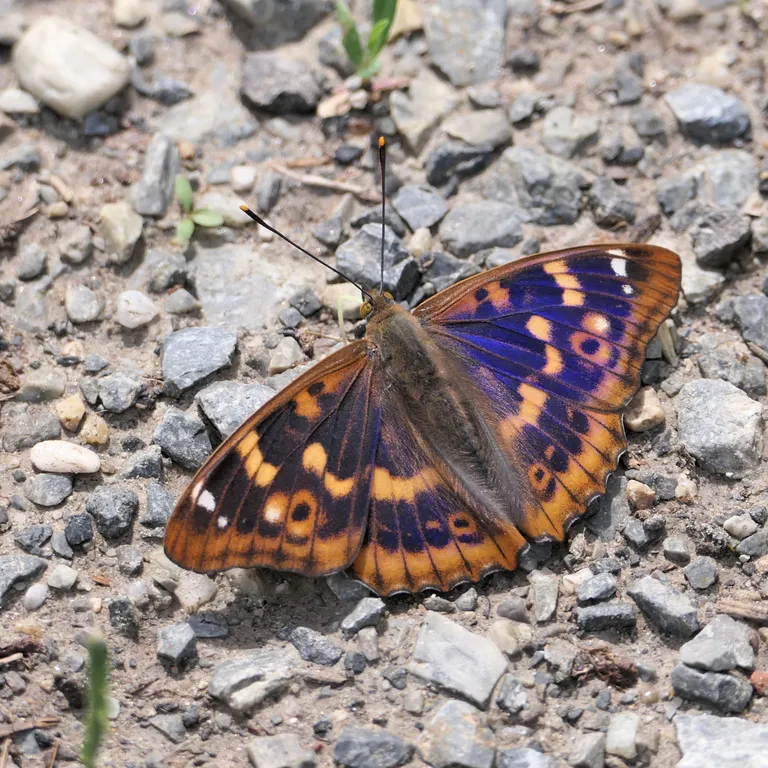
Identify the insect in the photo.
Apatura ilia
